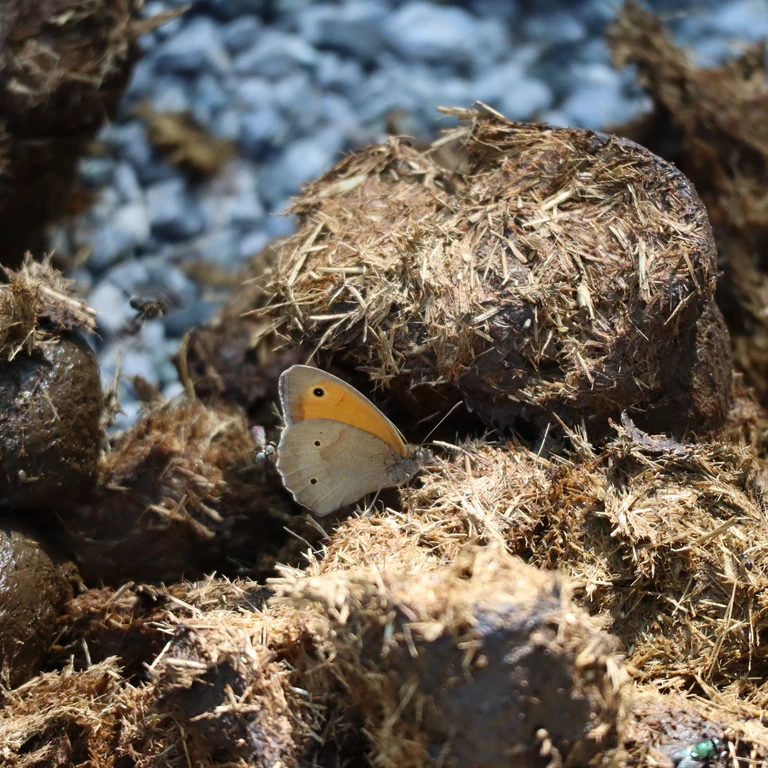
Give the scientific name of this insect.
Maniola jurtina
